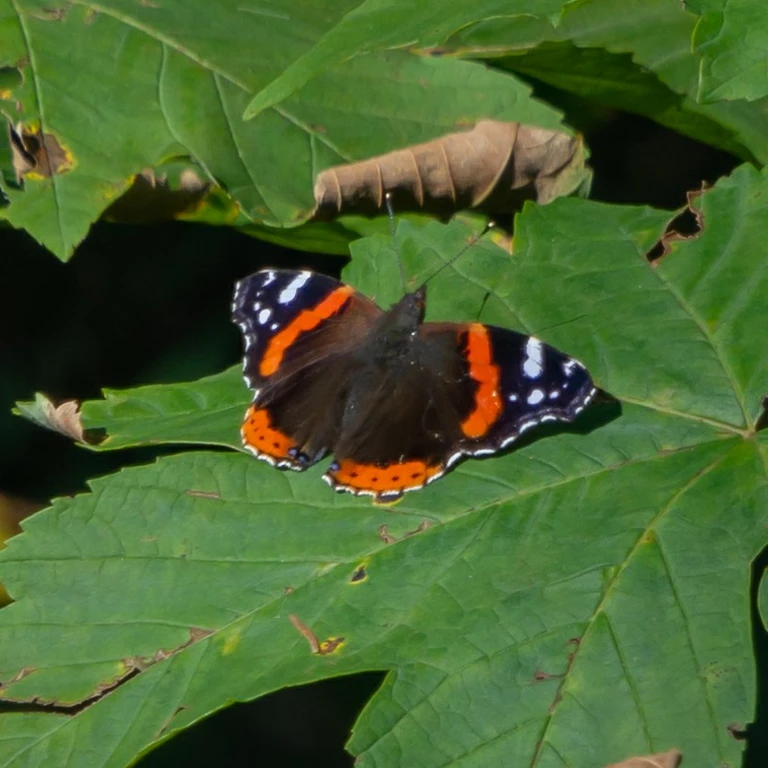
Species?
Vanessa atalanta
